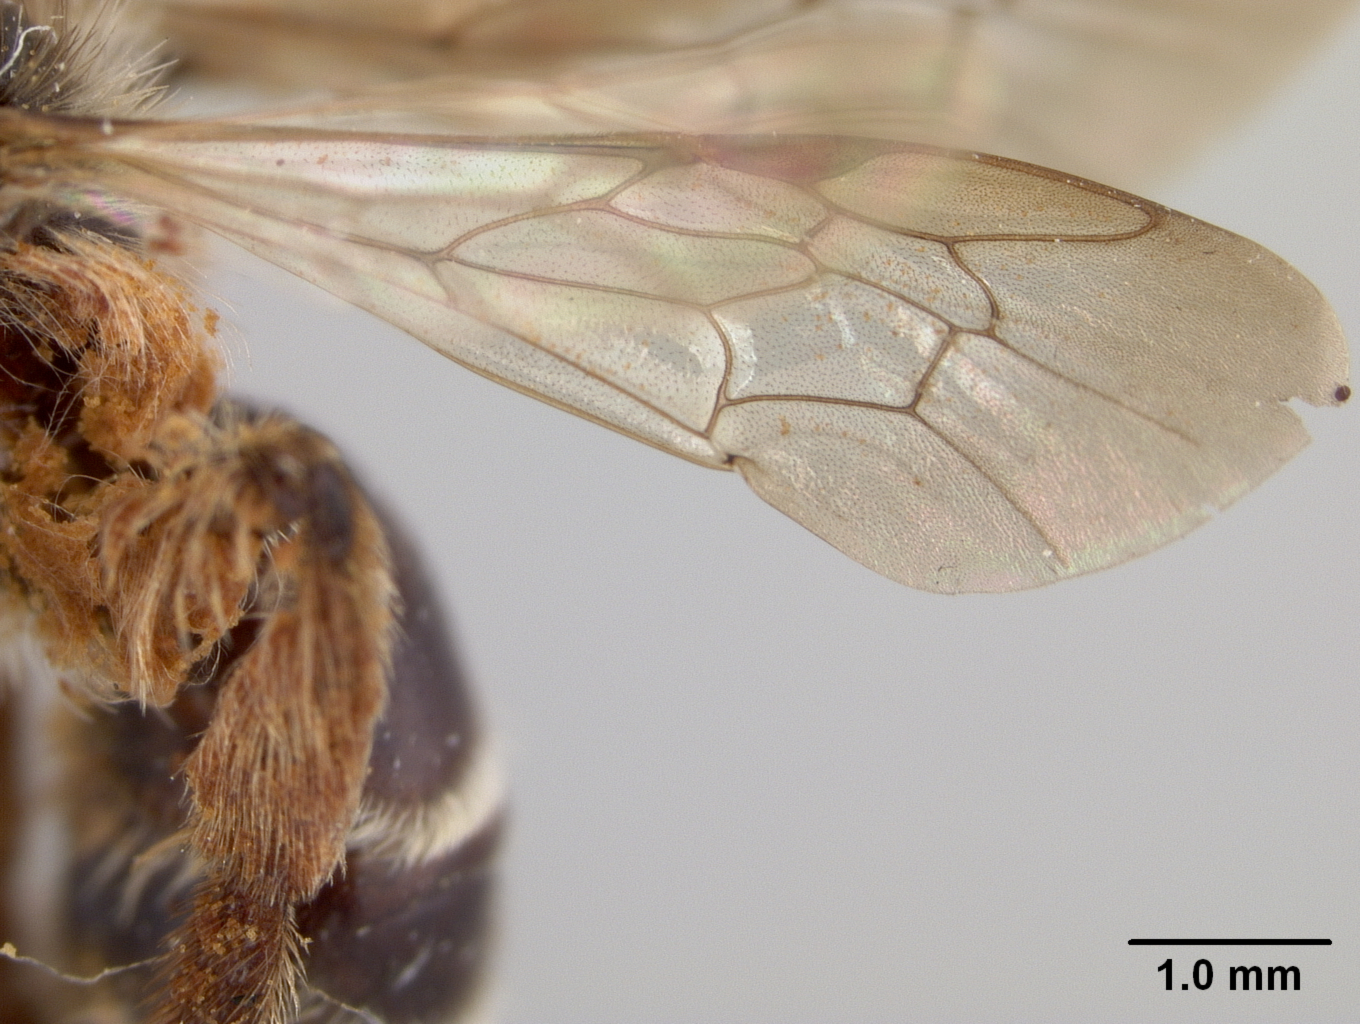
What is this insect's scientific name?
Andrena robervalensis
